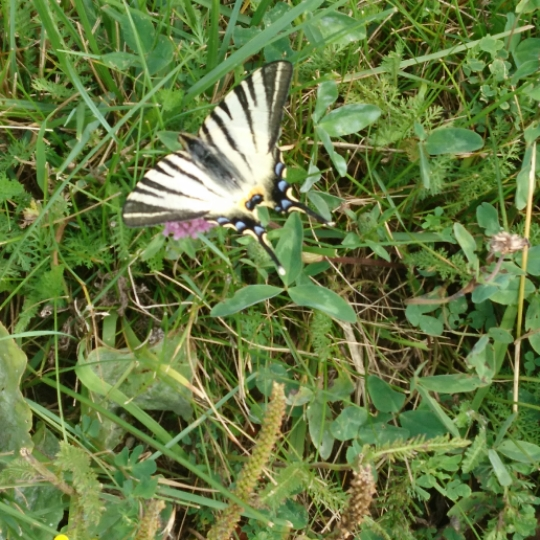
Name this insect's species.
Iphiclides podalirius
